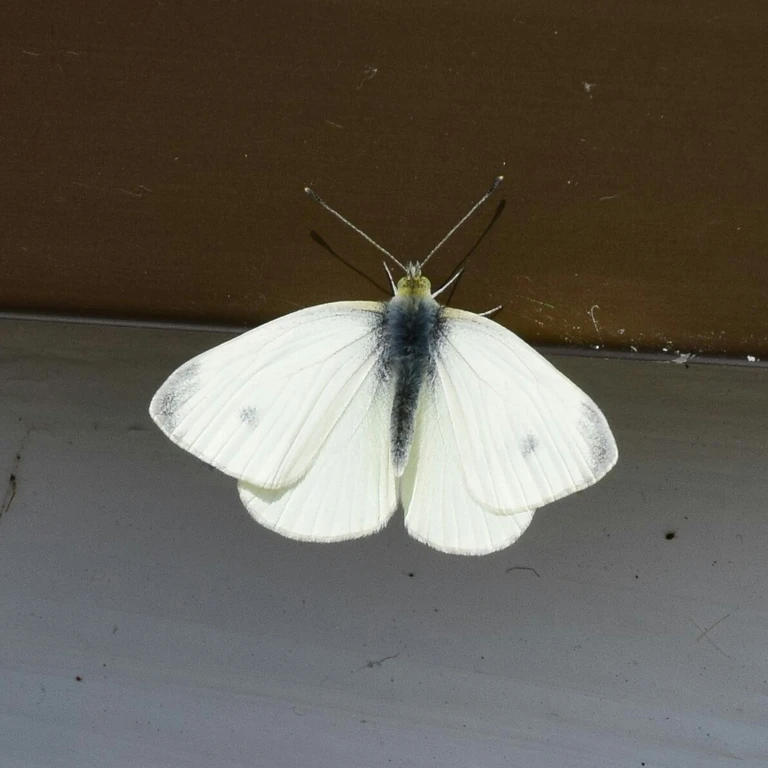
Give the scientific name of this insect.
Pieris rapae
